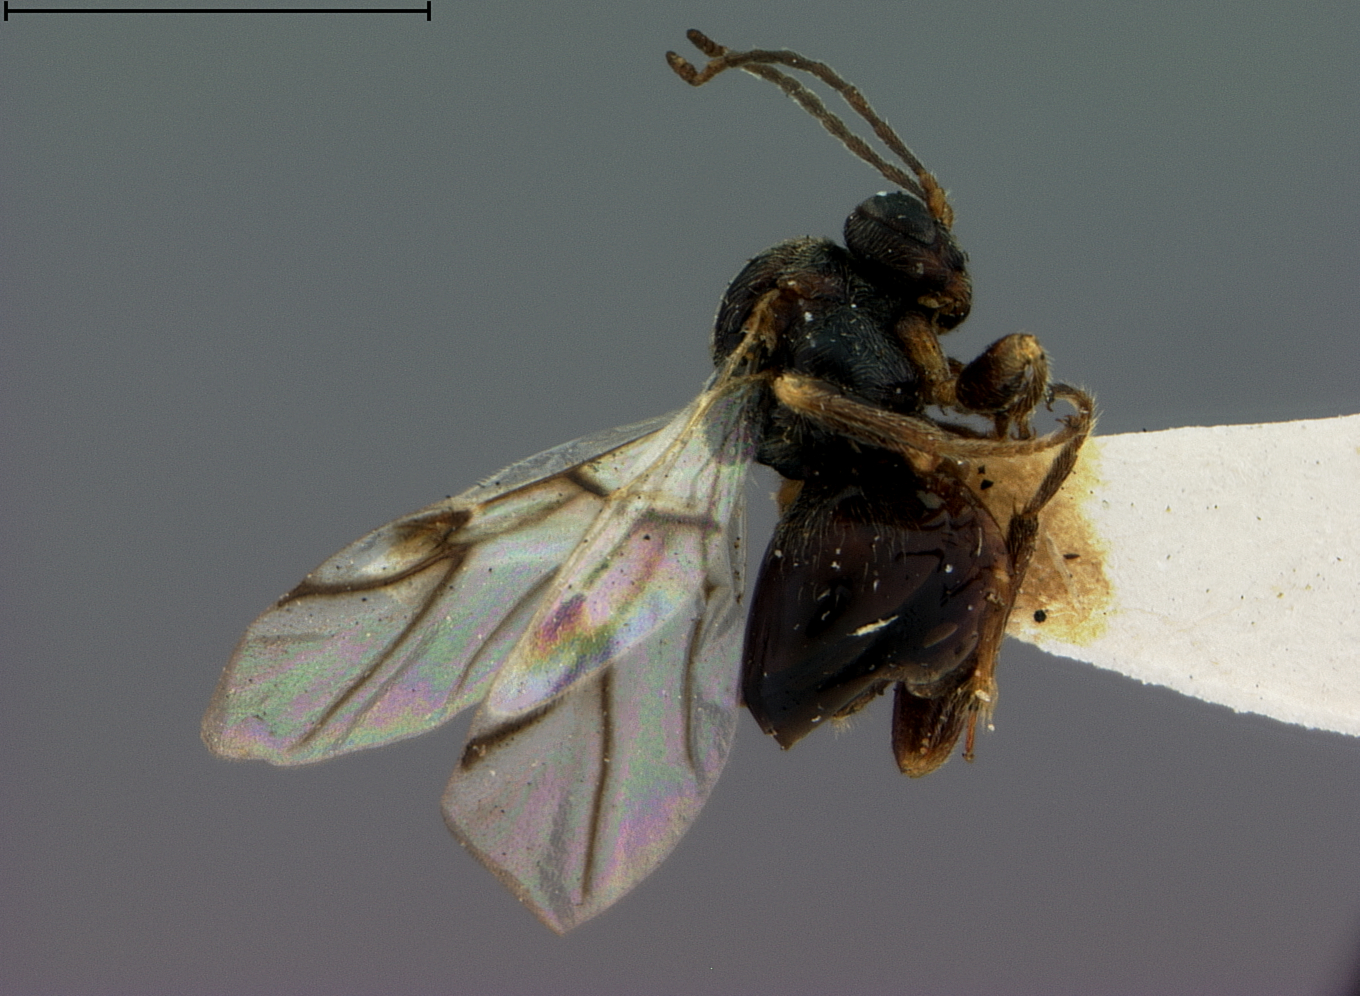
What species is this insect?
Diplolepis unica
